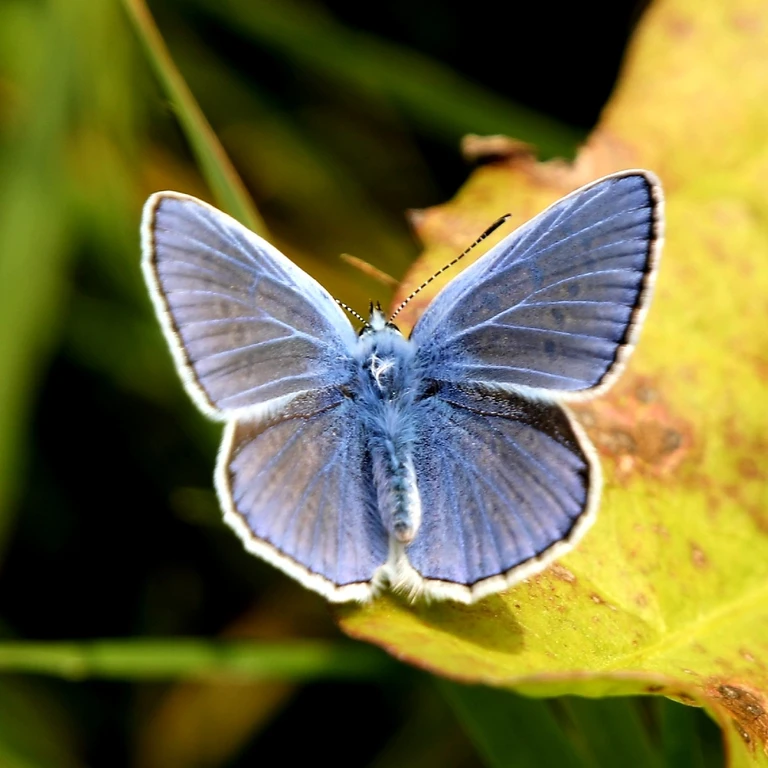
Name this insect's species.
Polyommatus icarus
